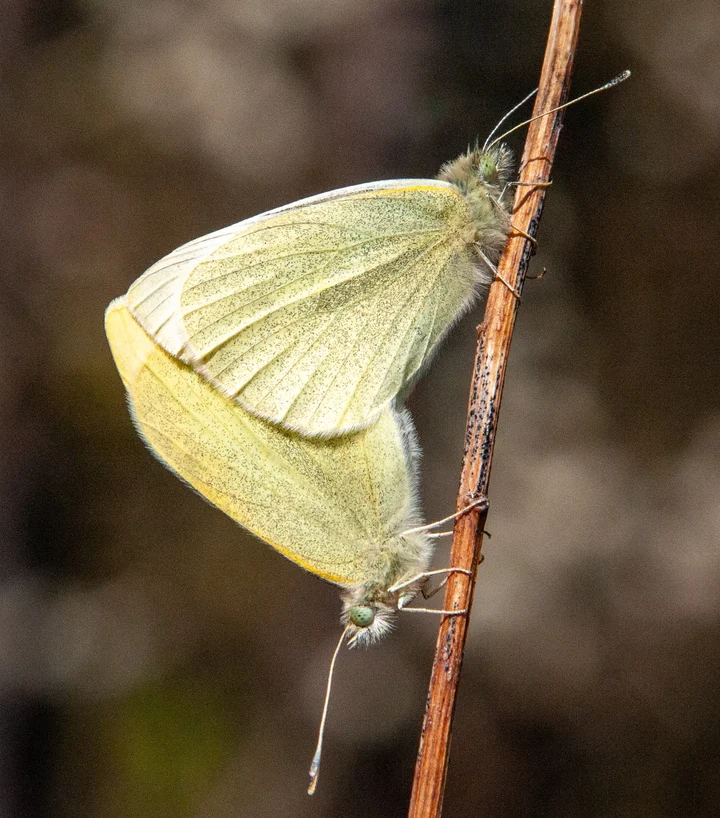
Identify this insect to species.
Pieris rapae
